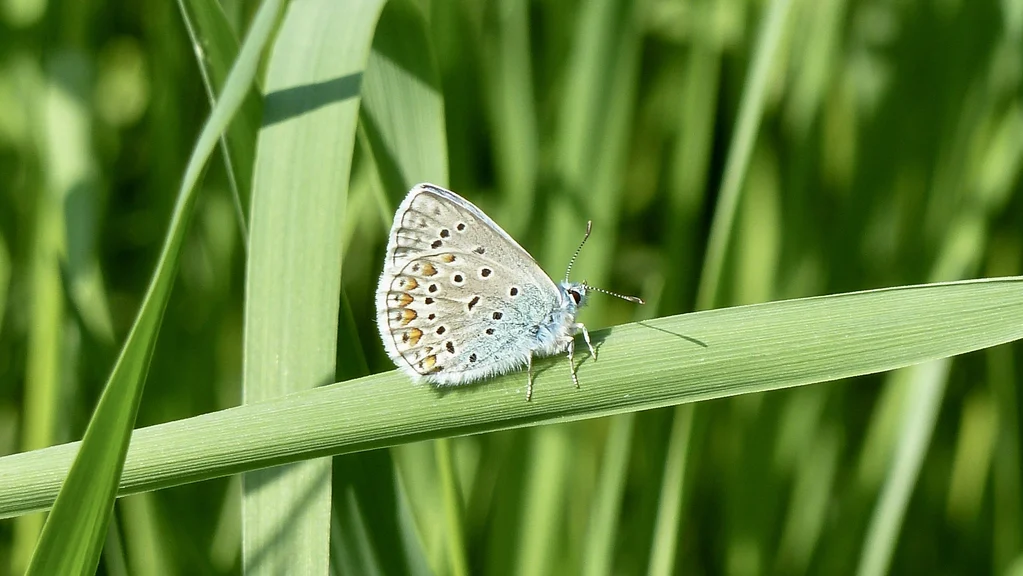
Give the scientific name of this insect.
Polyommatus icarus
